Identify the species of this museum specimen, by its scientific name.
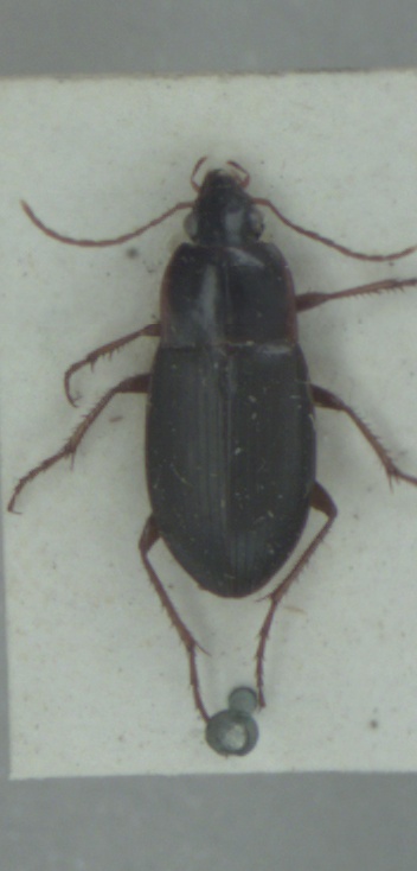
Calathus ambiguus
